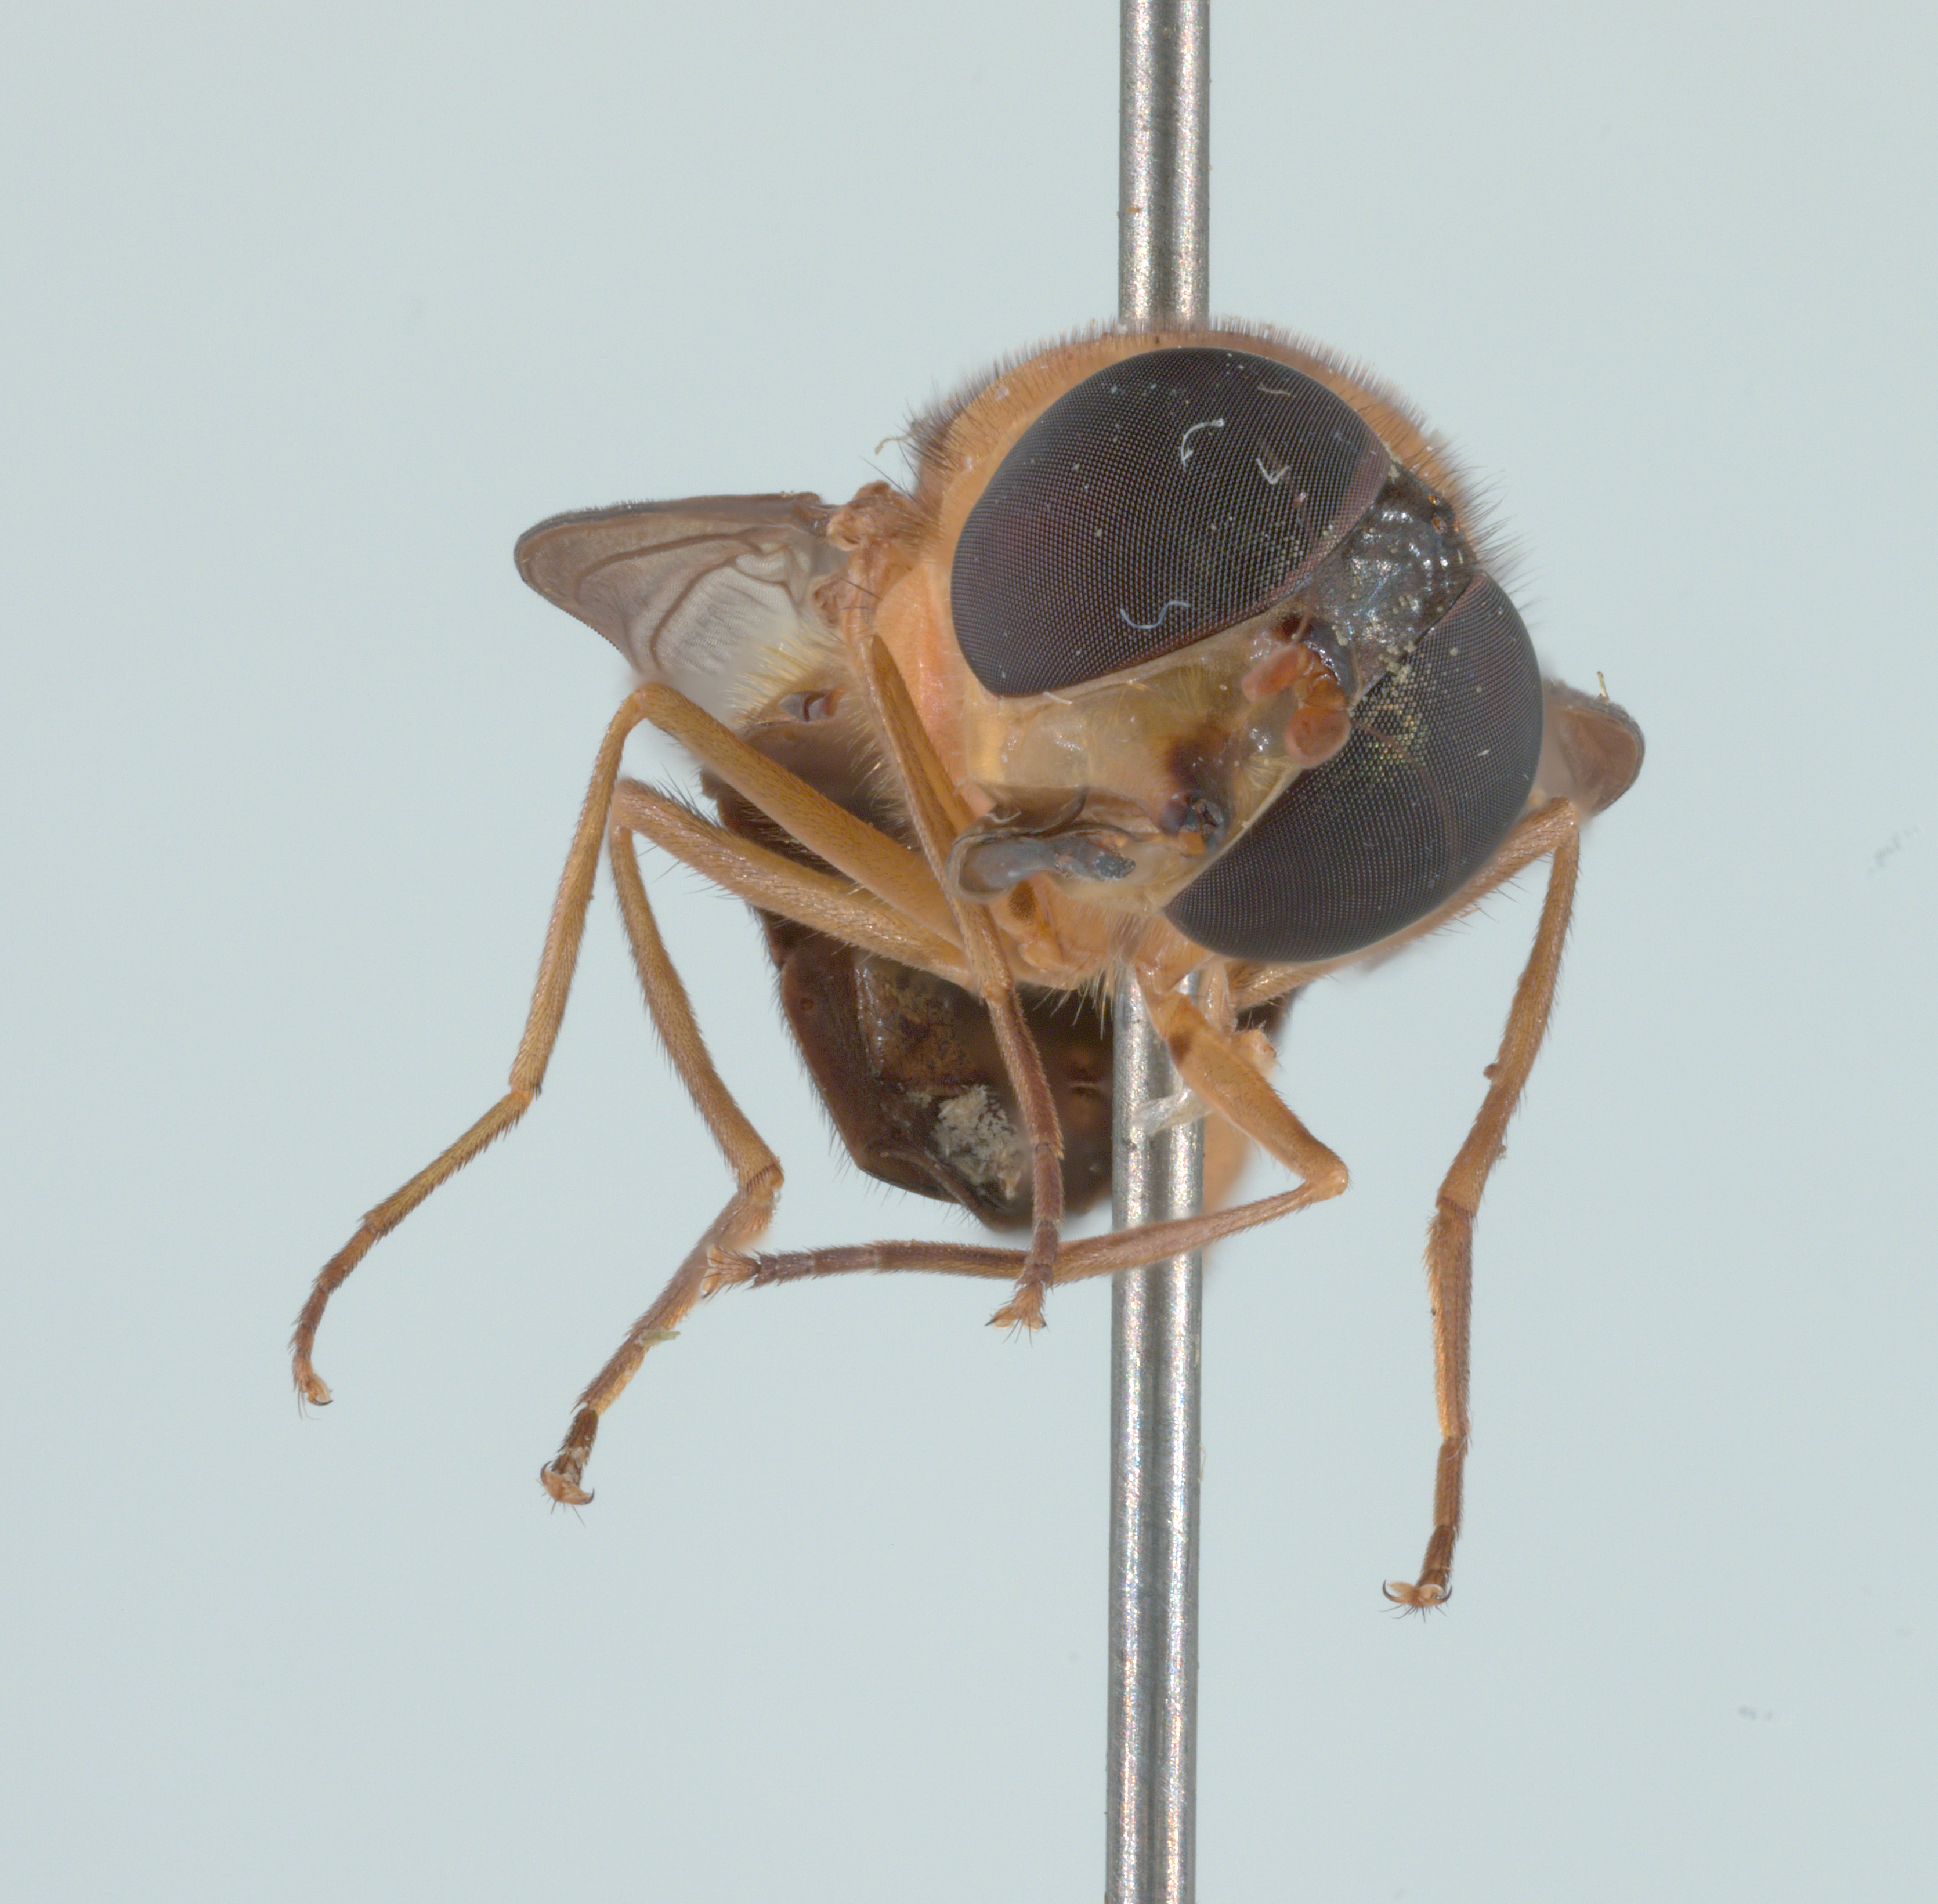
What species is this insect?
Rhingia mecyana
